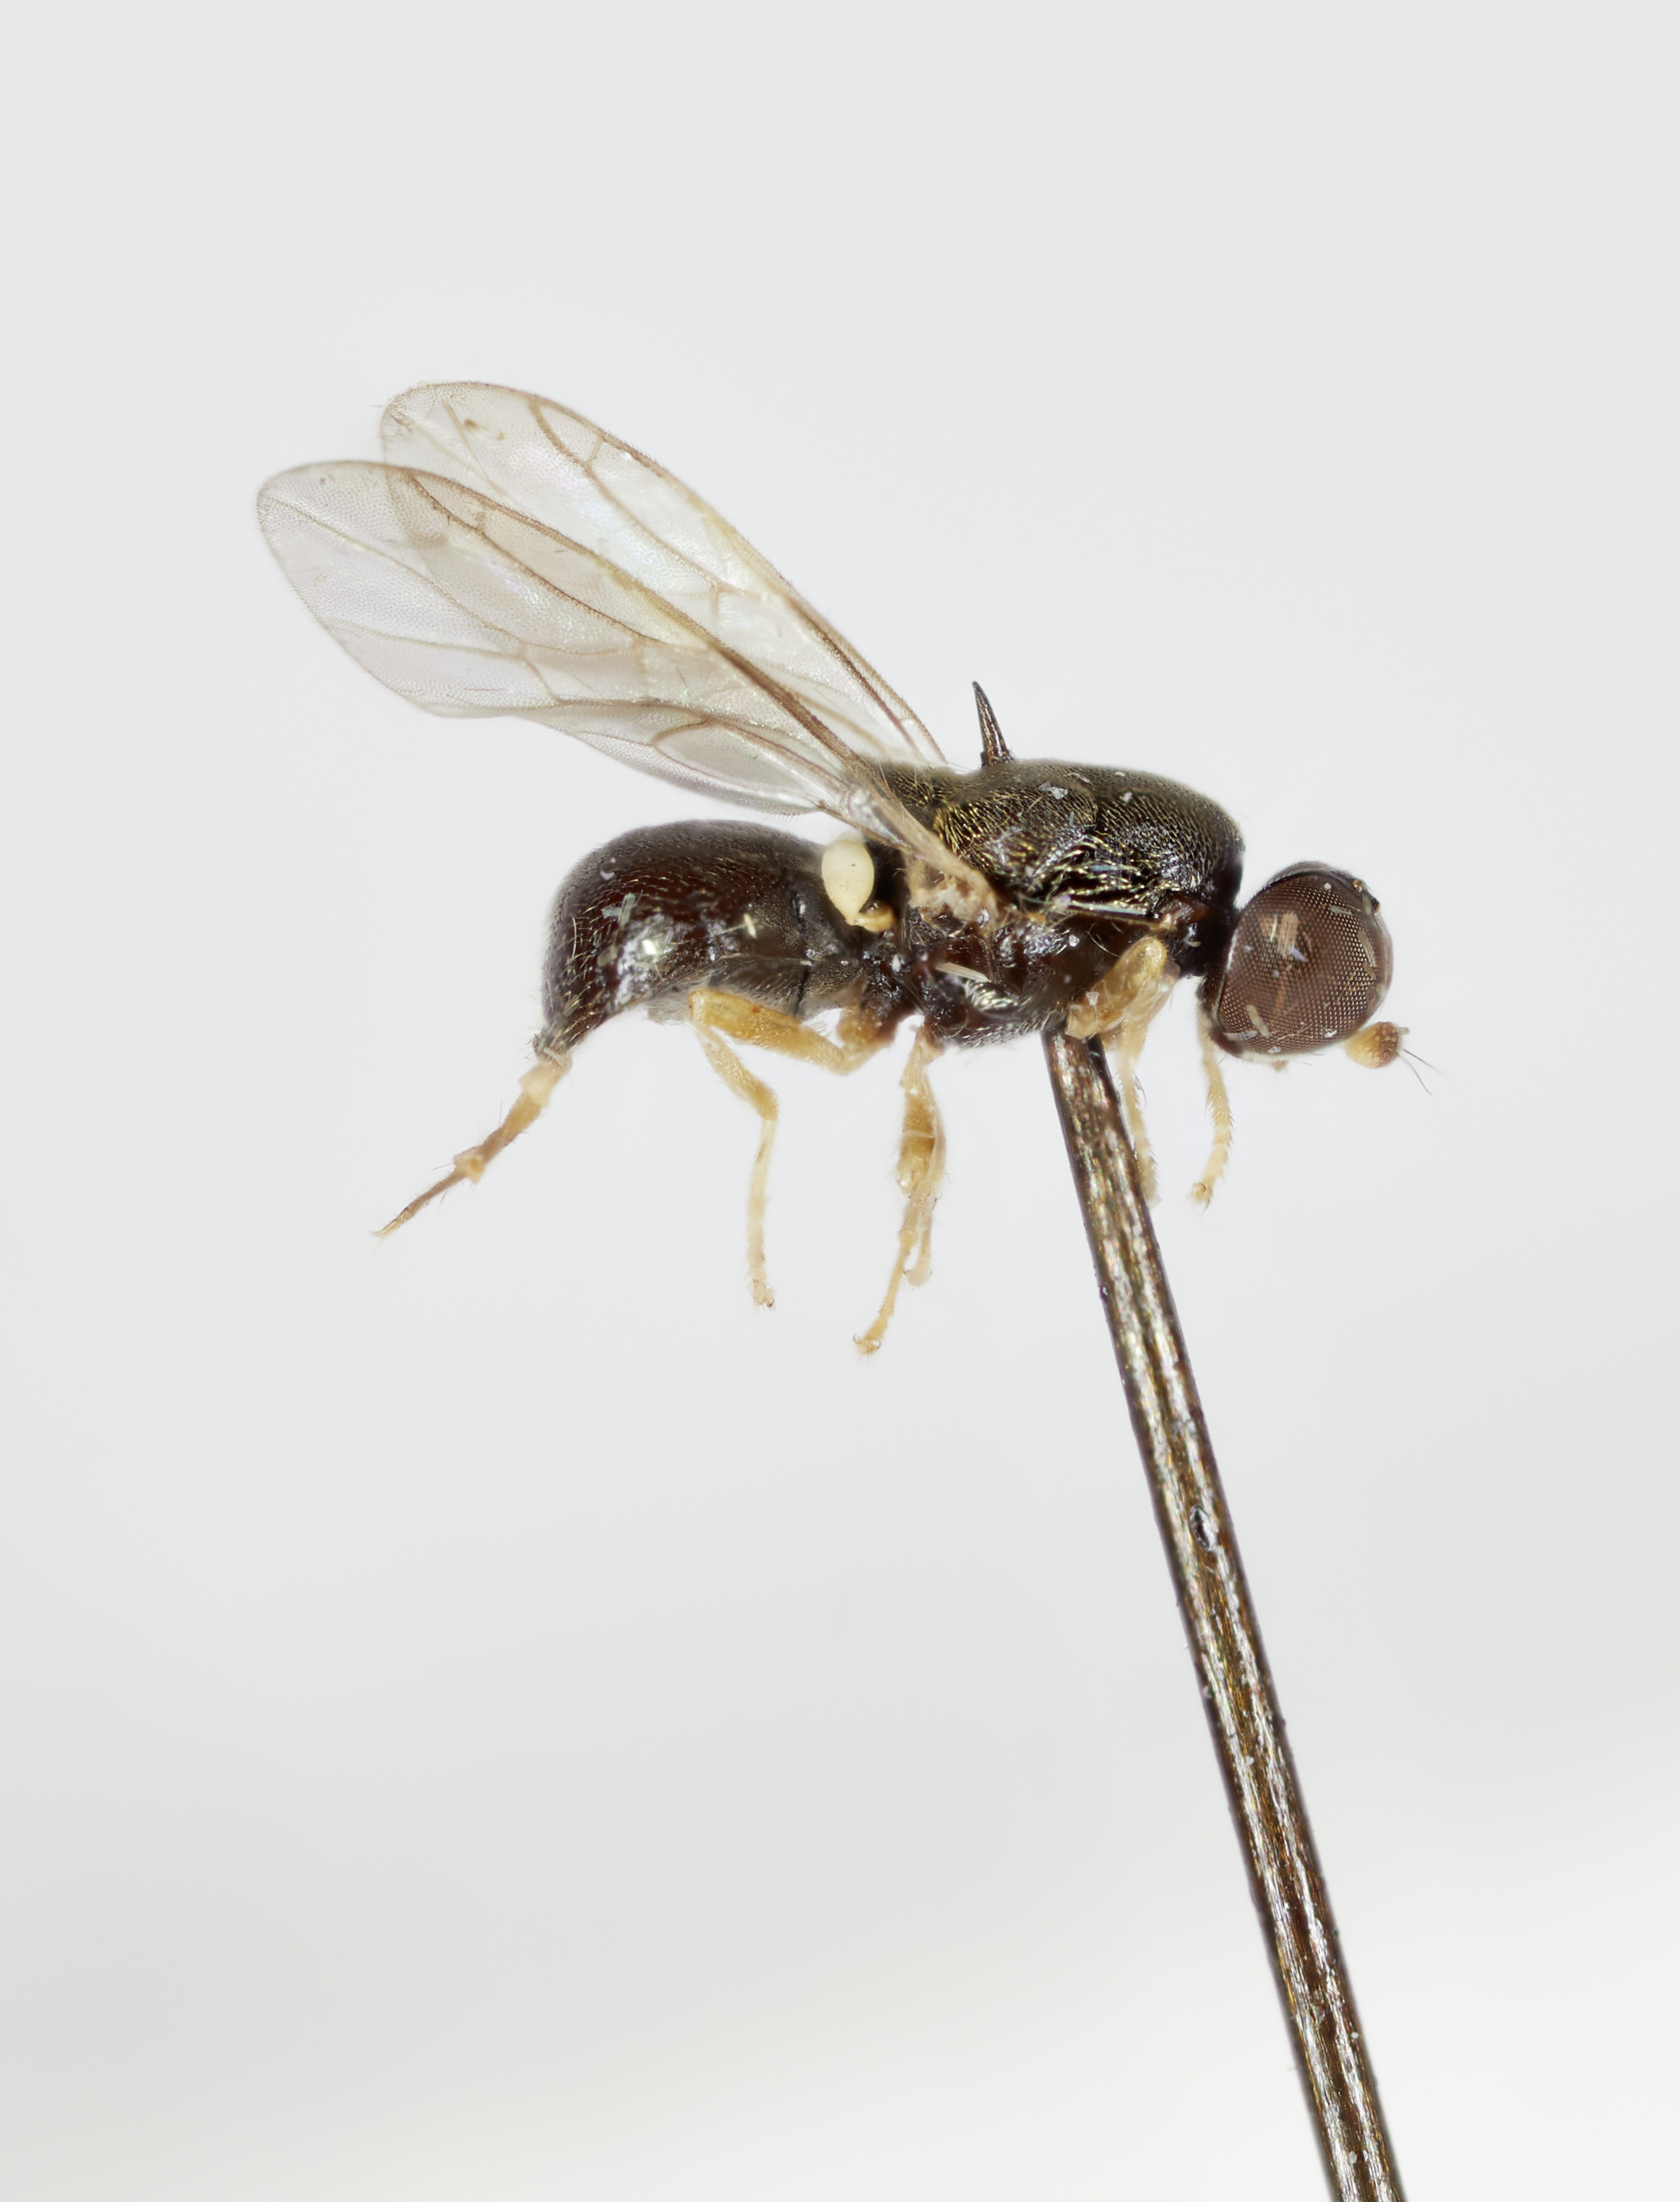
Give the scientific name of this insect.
Psephiocera callosa
